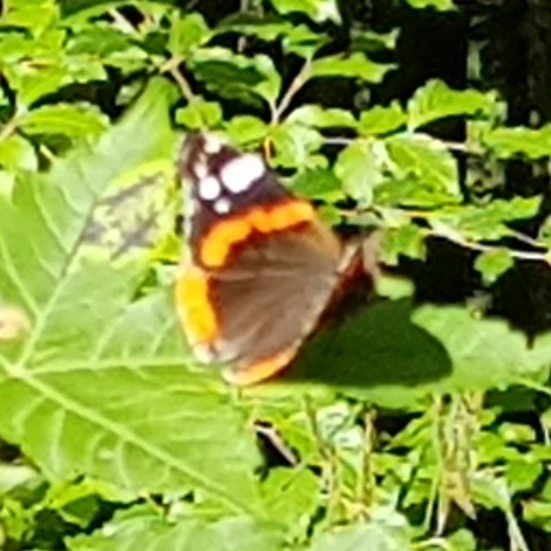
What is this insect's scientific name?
Vanessa atalanta
